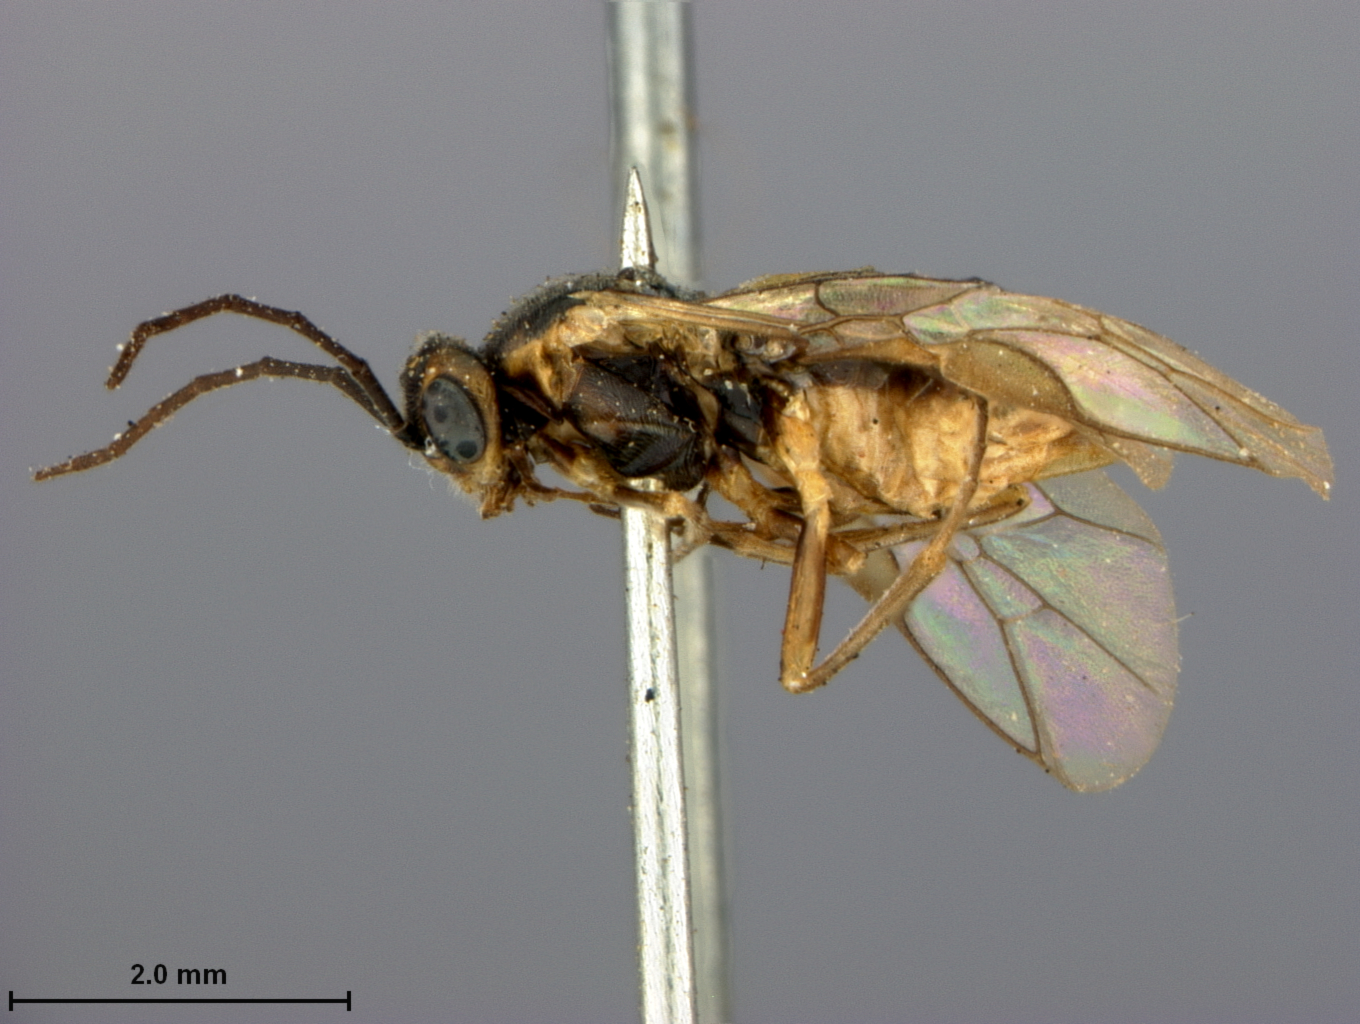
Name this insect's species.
Pontania peninsularis
